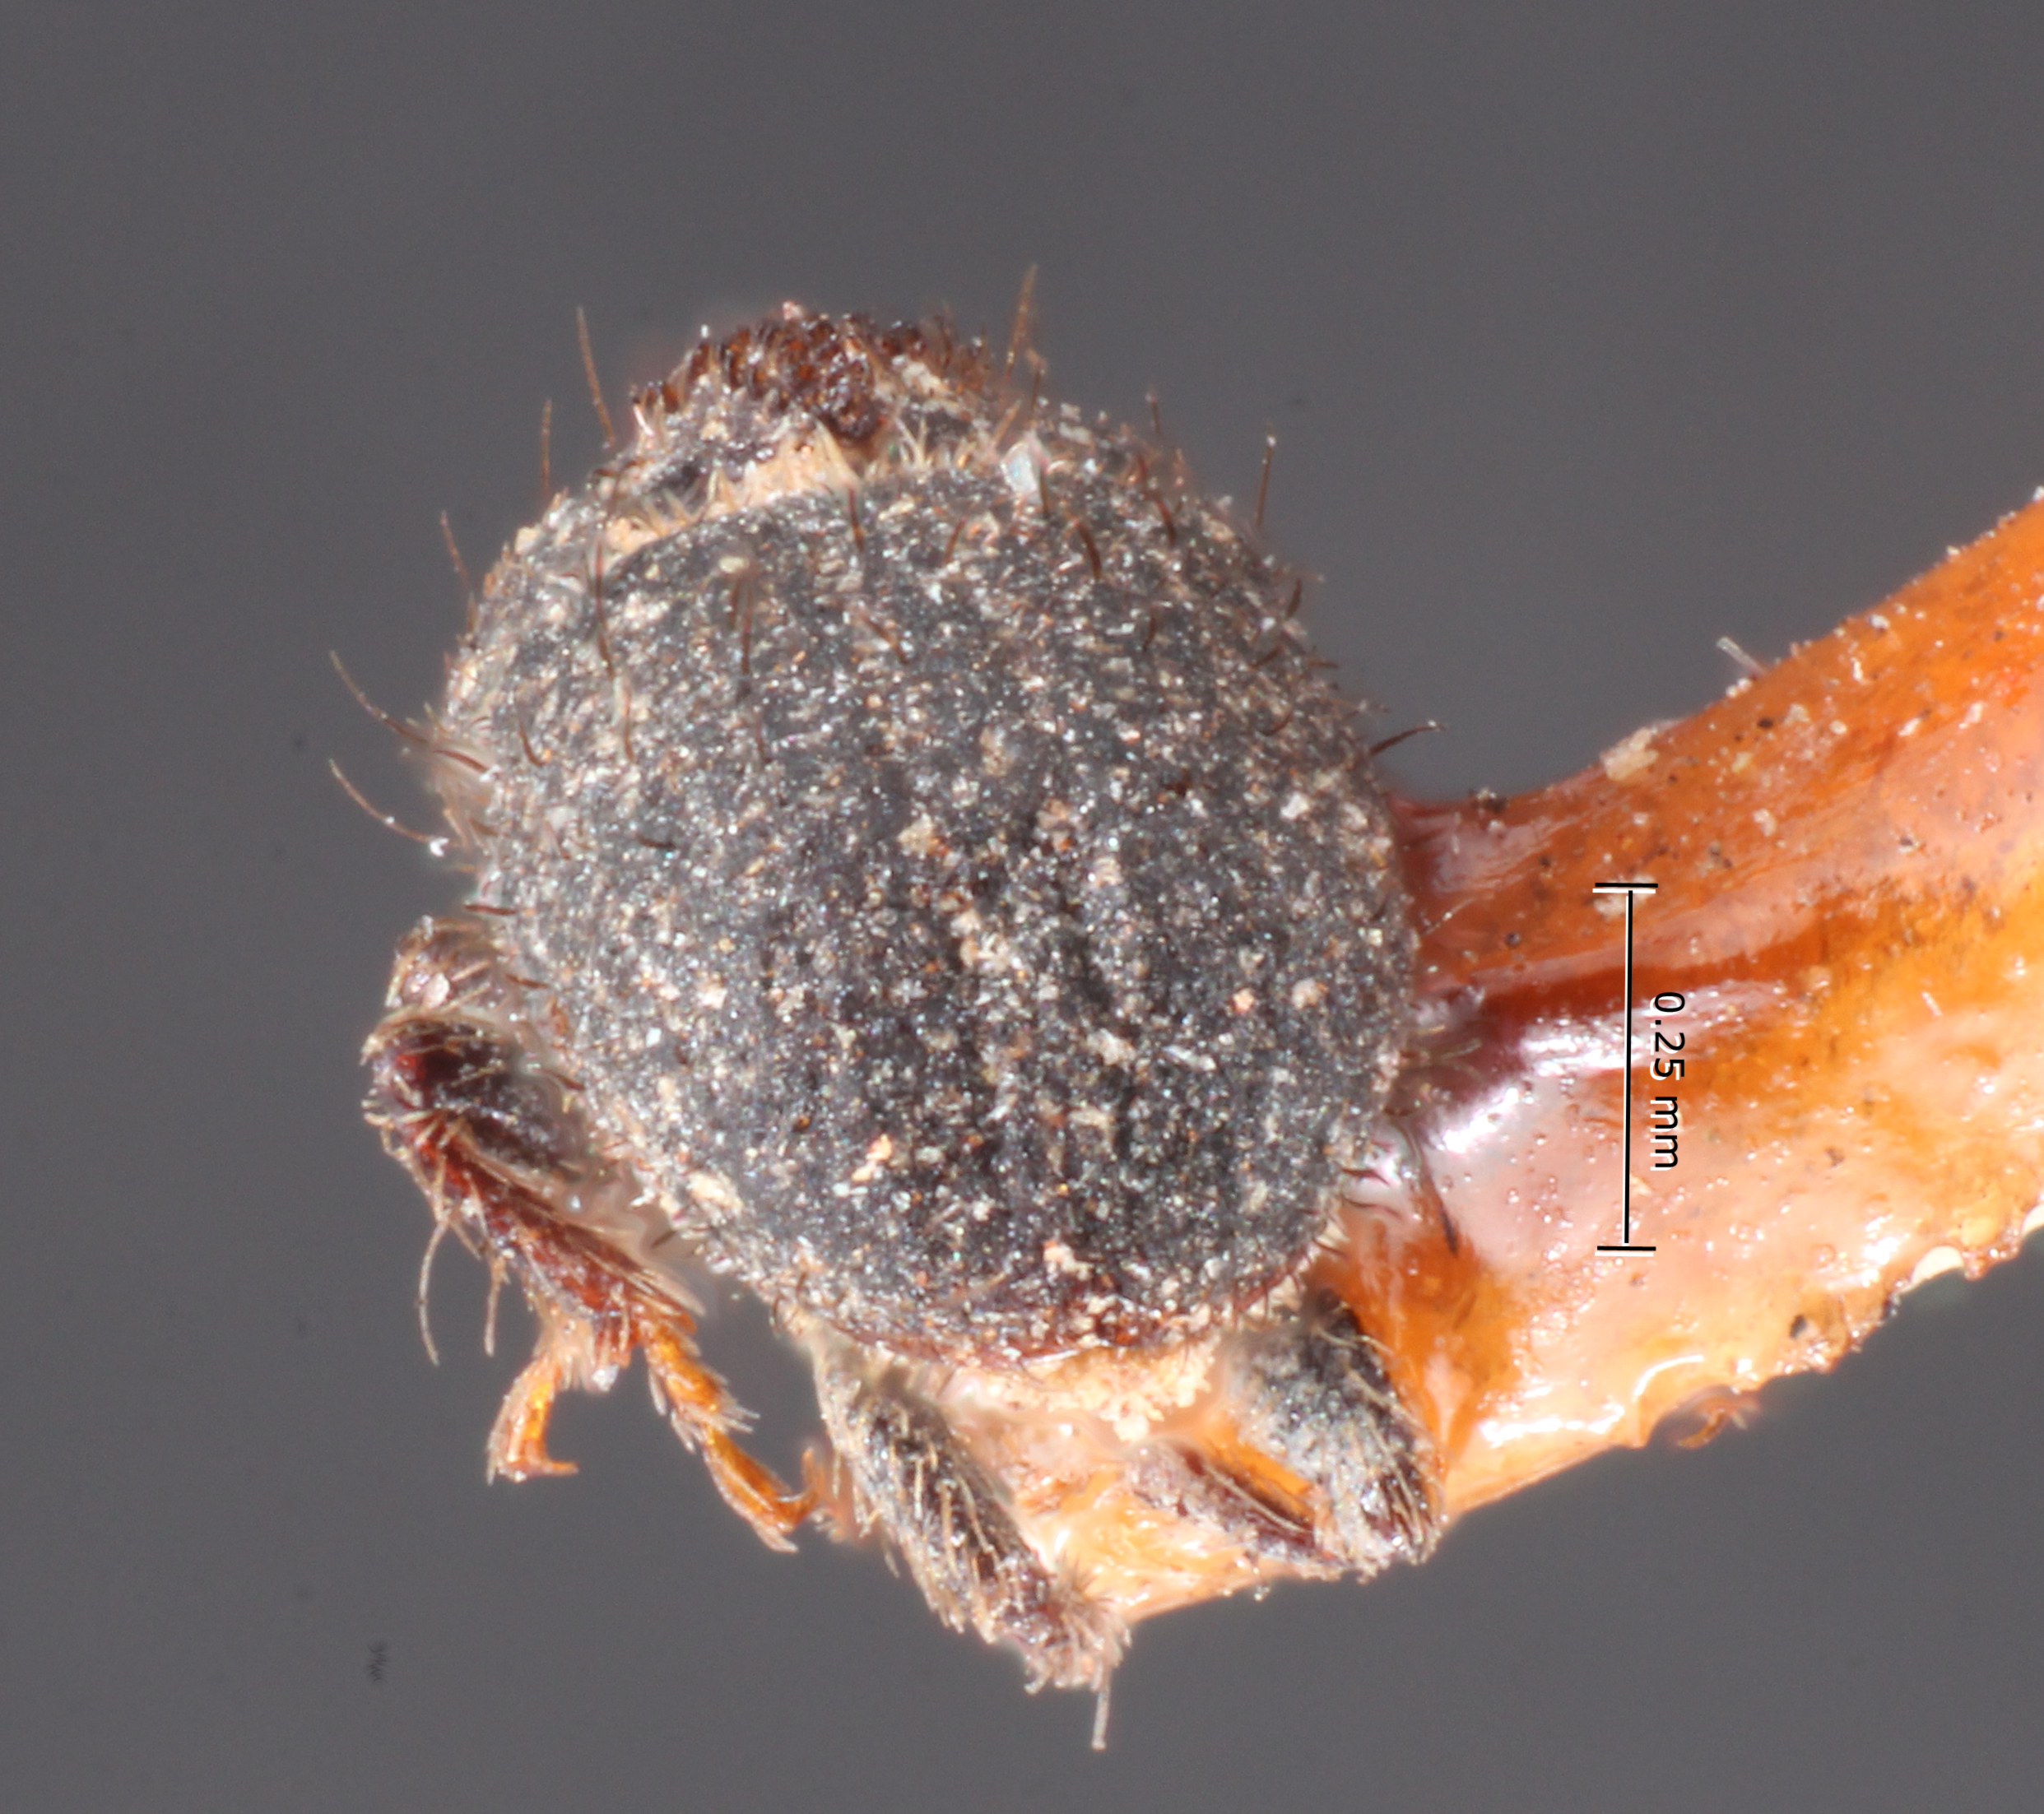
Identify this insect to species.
Cactopinus rhois
